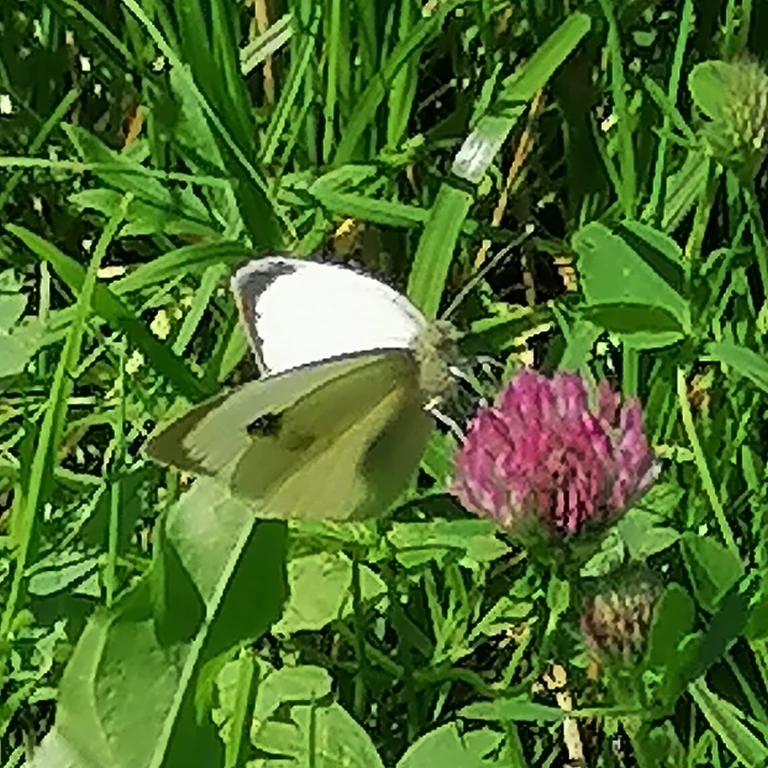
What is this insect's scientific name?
Pieris brassicae
